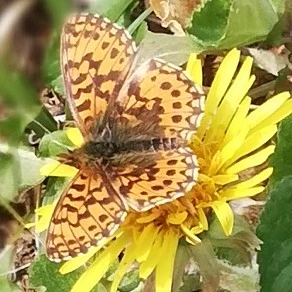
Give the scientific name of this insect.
Boloria dia
